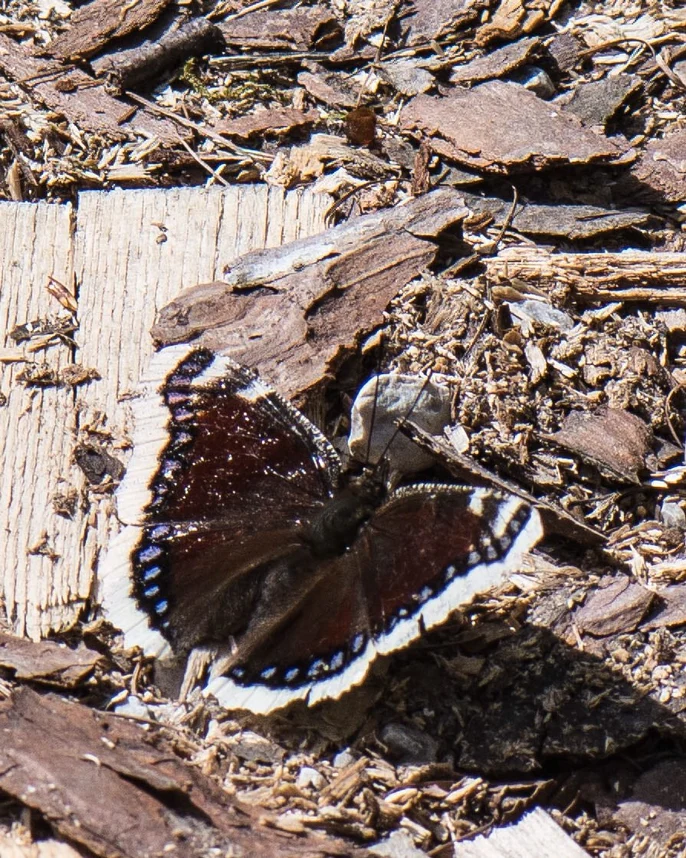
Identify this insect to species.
Nymphalis antiopa
